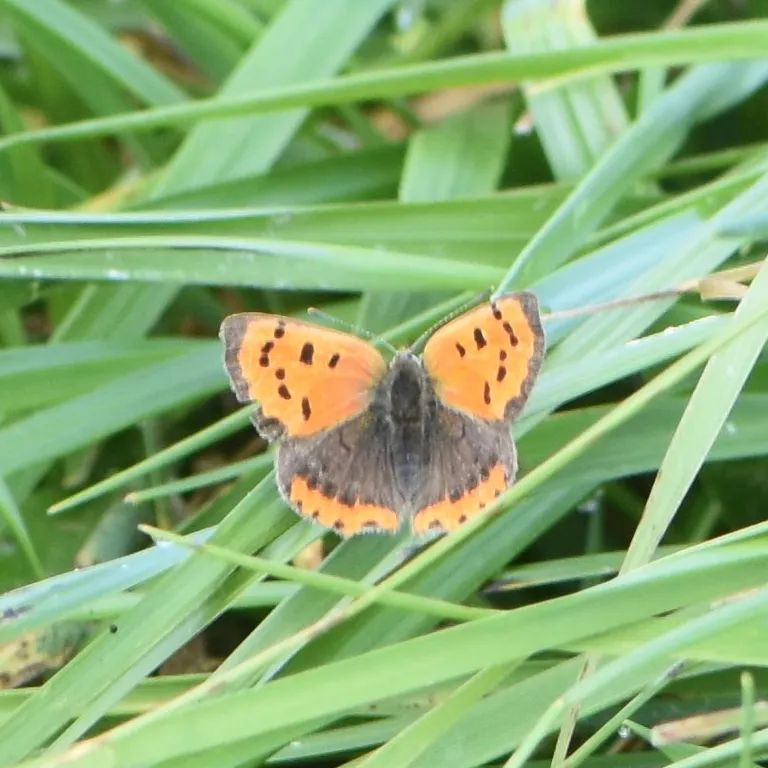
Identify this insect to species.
Lycaena phlaeas
